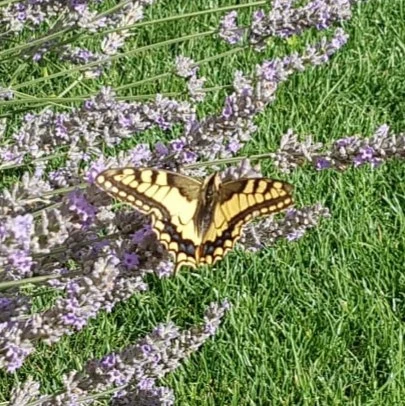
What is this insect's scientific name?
Papilio machaon
